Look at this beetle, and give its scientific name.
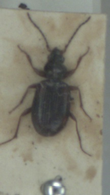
Bembidion tetracolum
